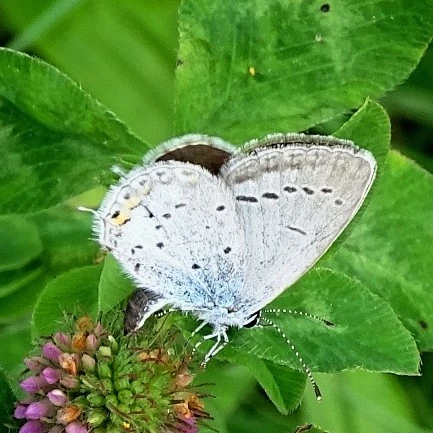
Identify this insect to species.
Cupido argiades (also Elkalyce argiades)
